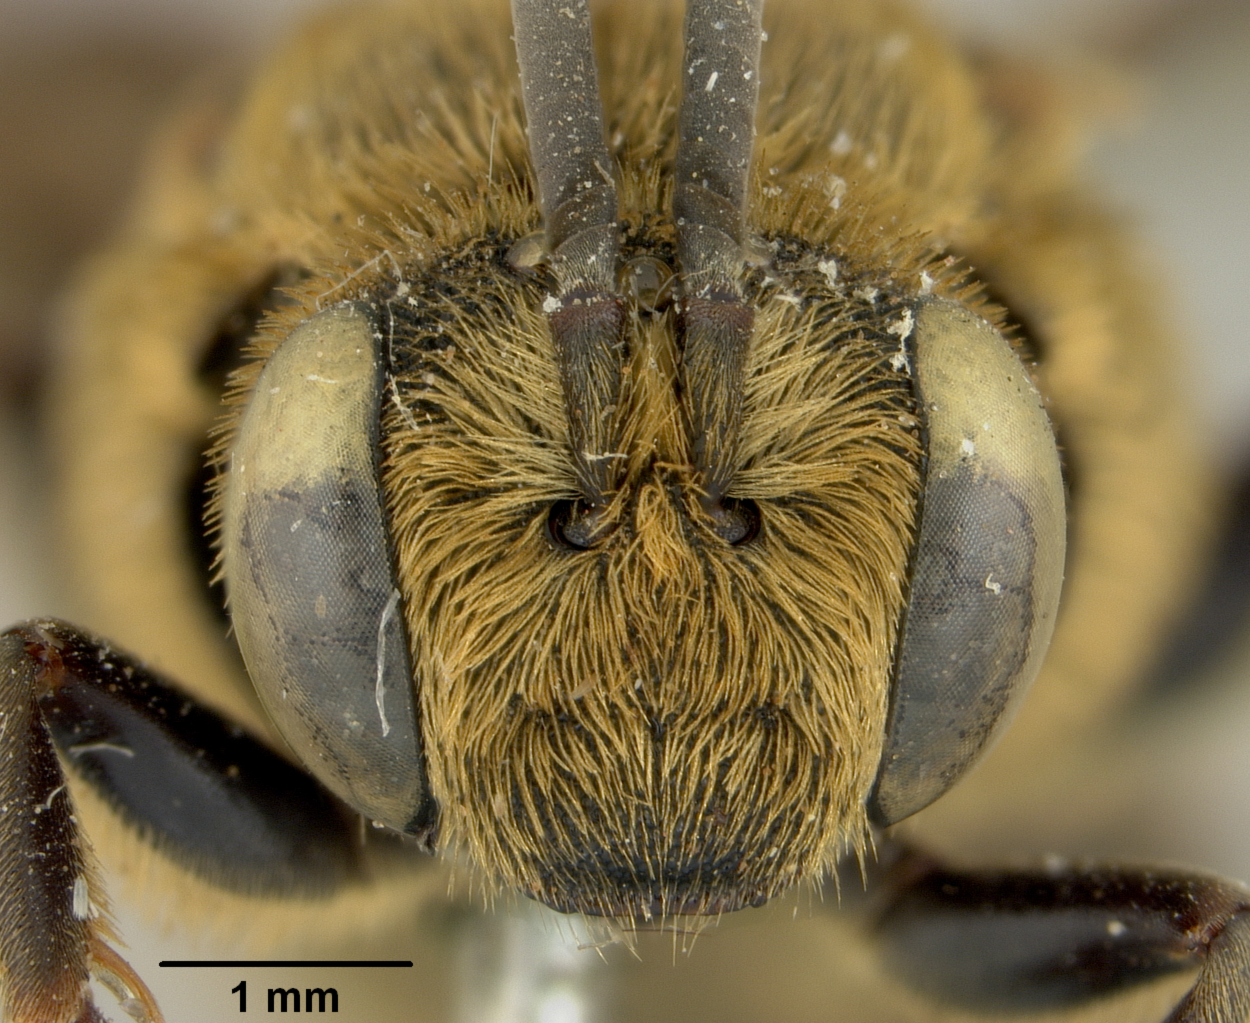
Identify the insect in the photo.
Dioxys fulvohirta
